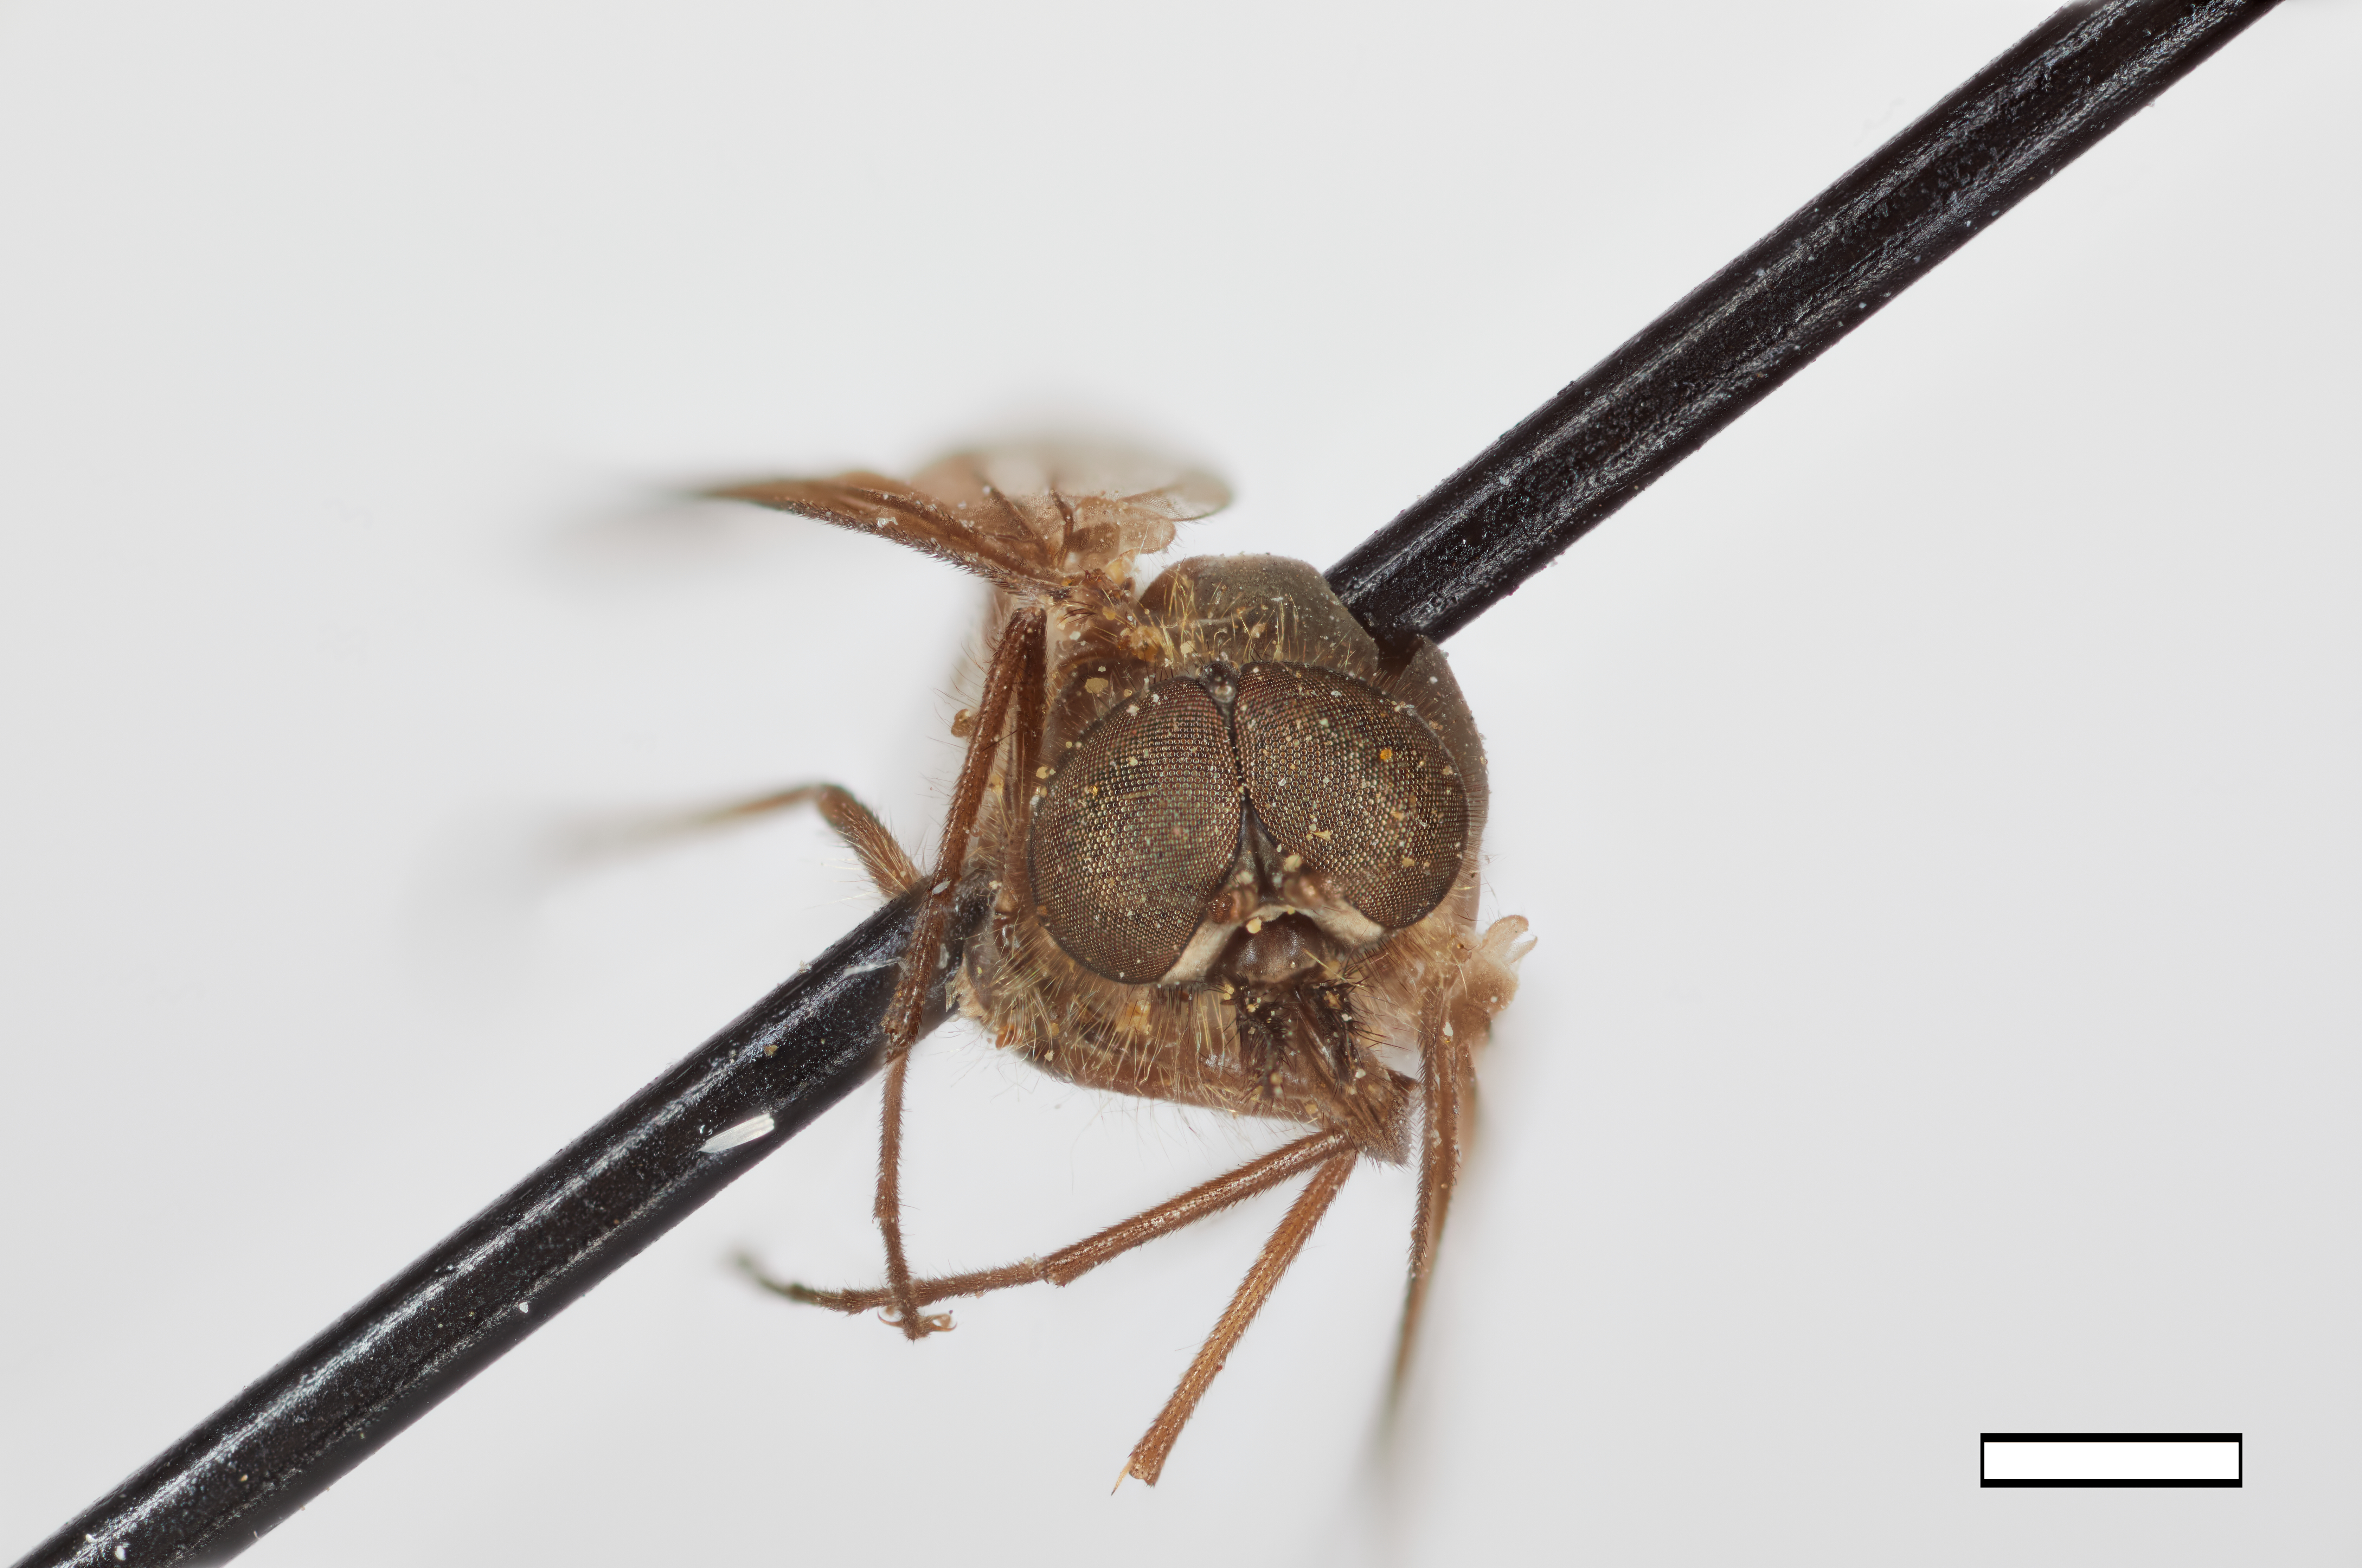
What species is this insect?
Dasyomma trianguliferous
